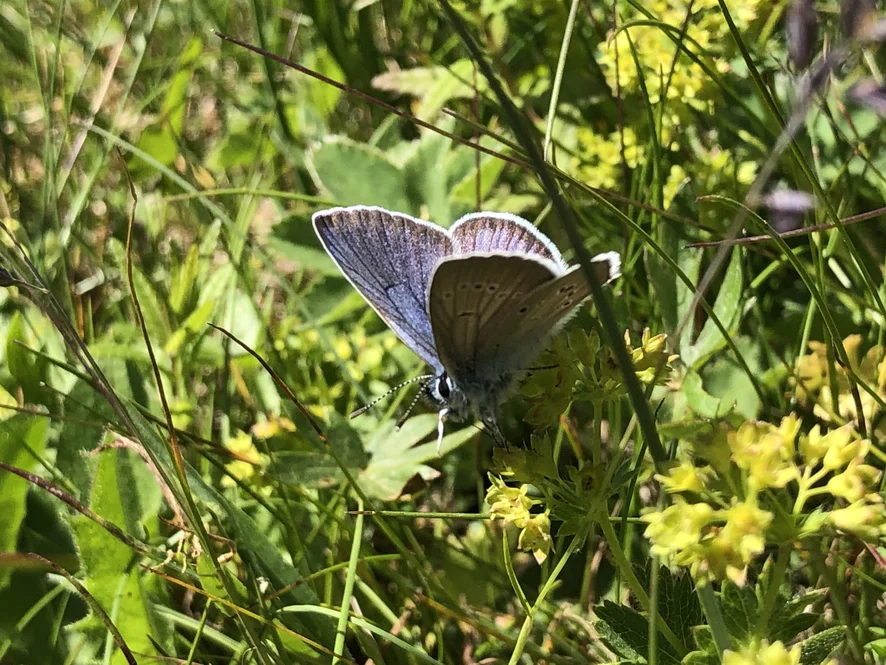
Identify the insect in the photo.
Cyaniris semiargus
